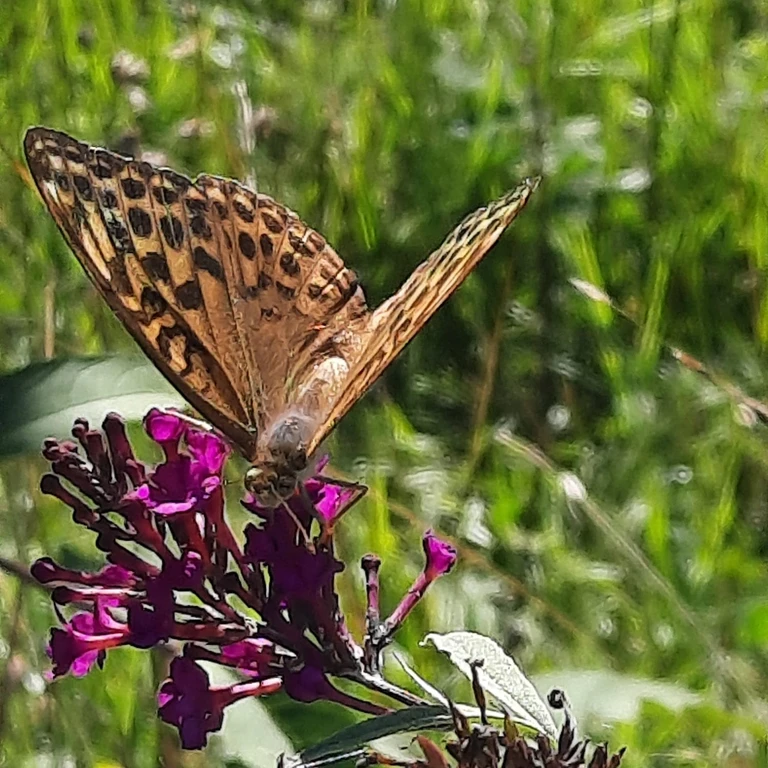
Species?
Argynnis paphia
